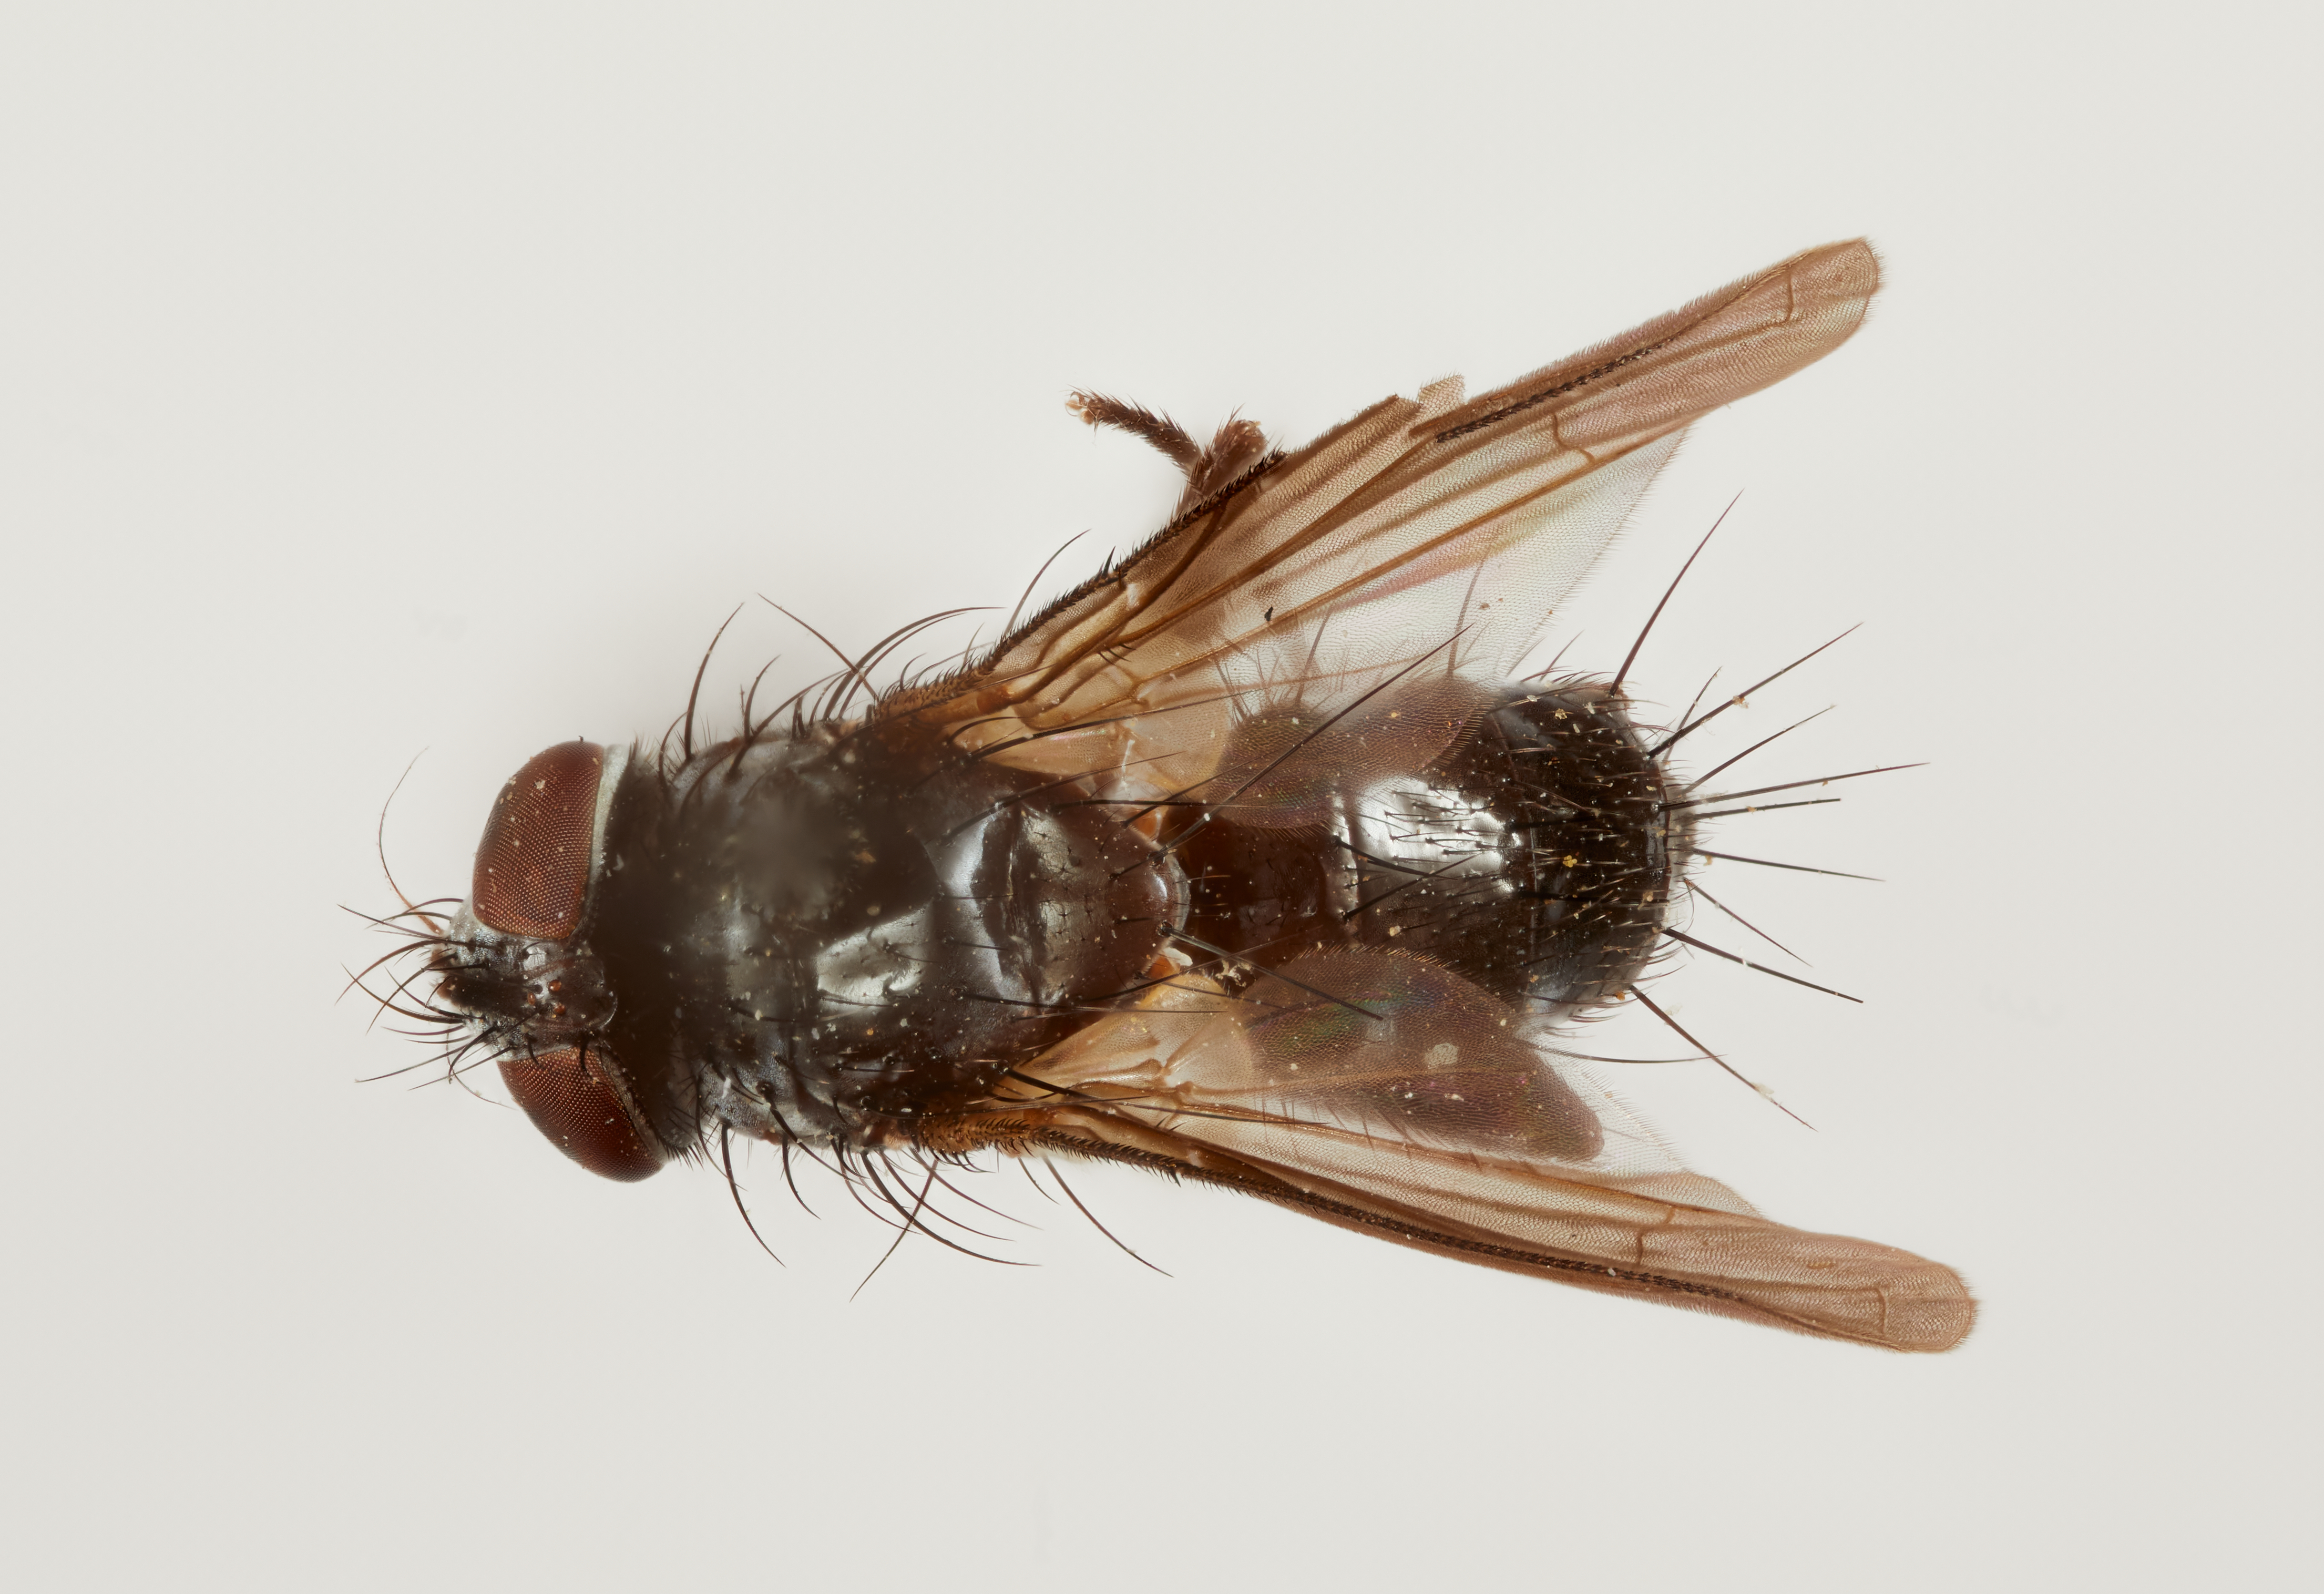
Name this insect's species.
Metarrhinomyia angusta
